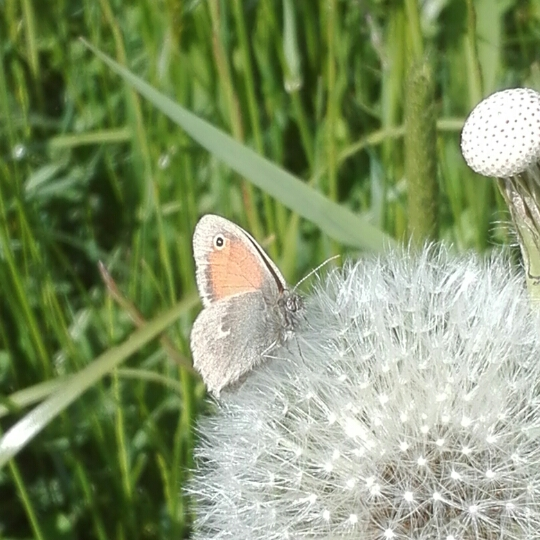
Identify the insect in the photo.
Coenonympha pamphilus
